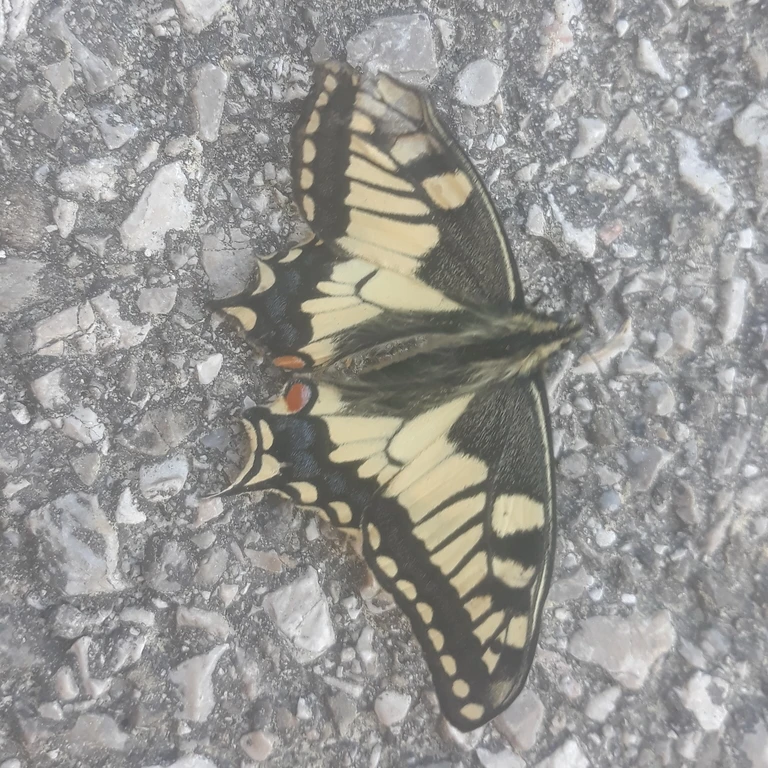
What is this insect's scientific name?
Papilio machaon
